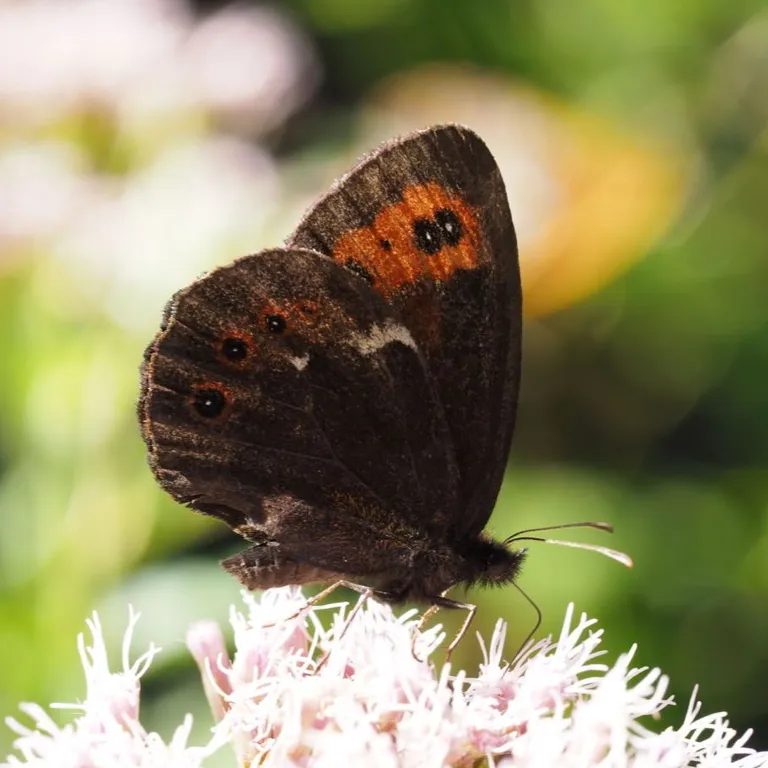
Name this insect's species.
Erebia ligea
